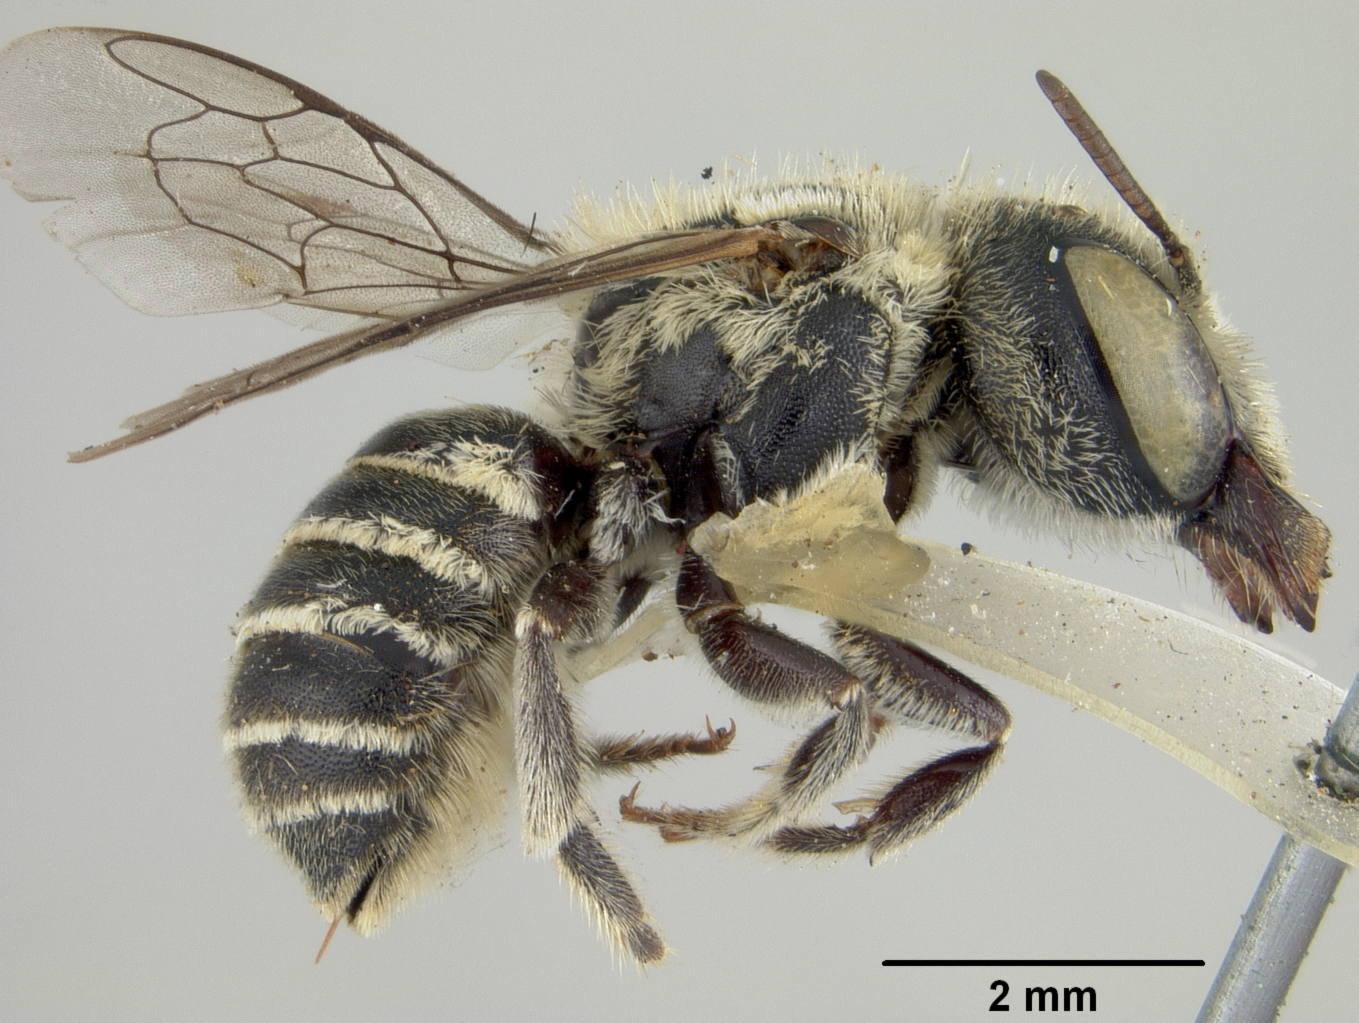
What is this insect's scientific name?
Ashmeadiella coquilletti
